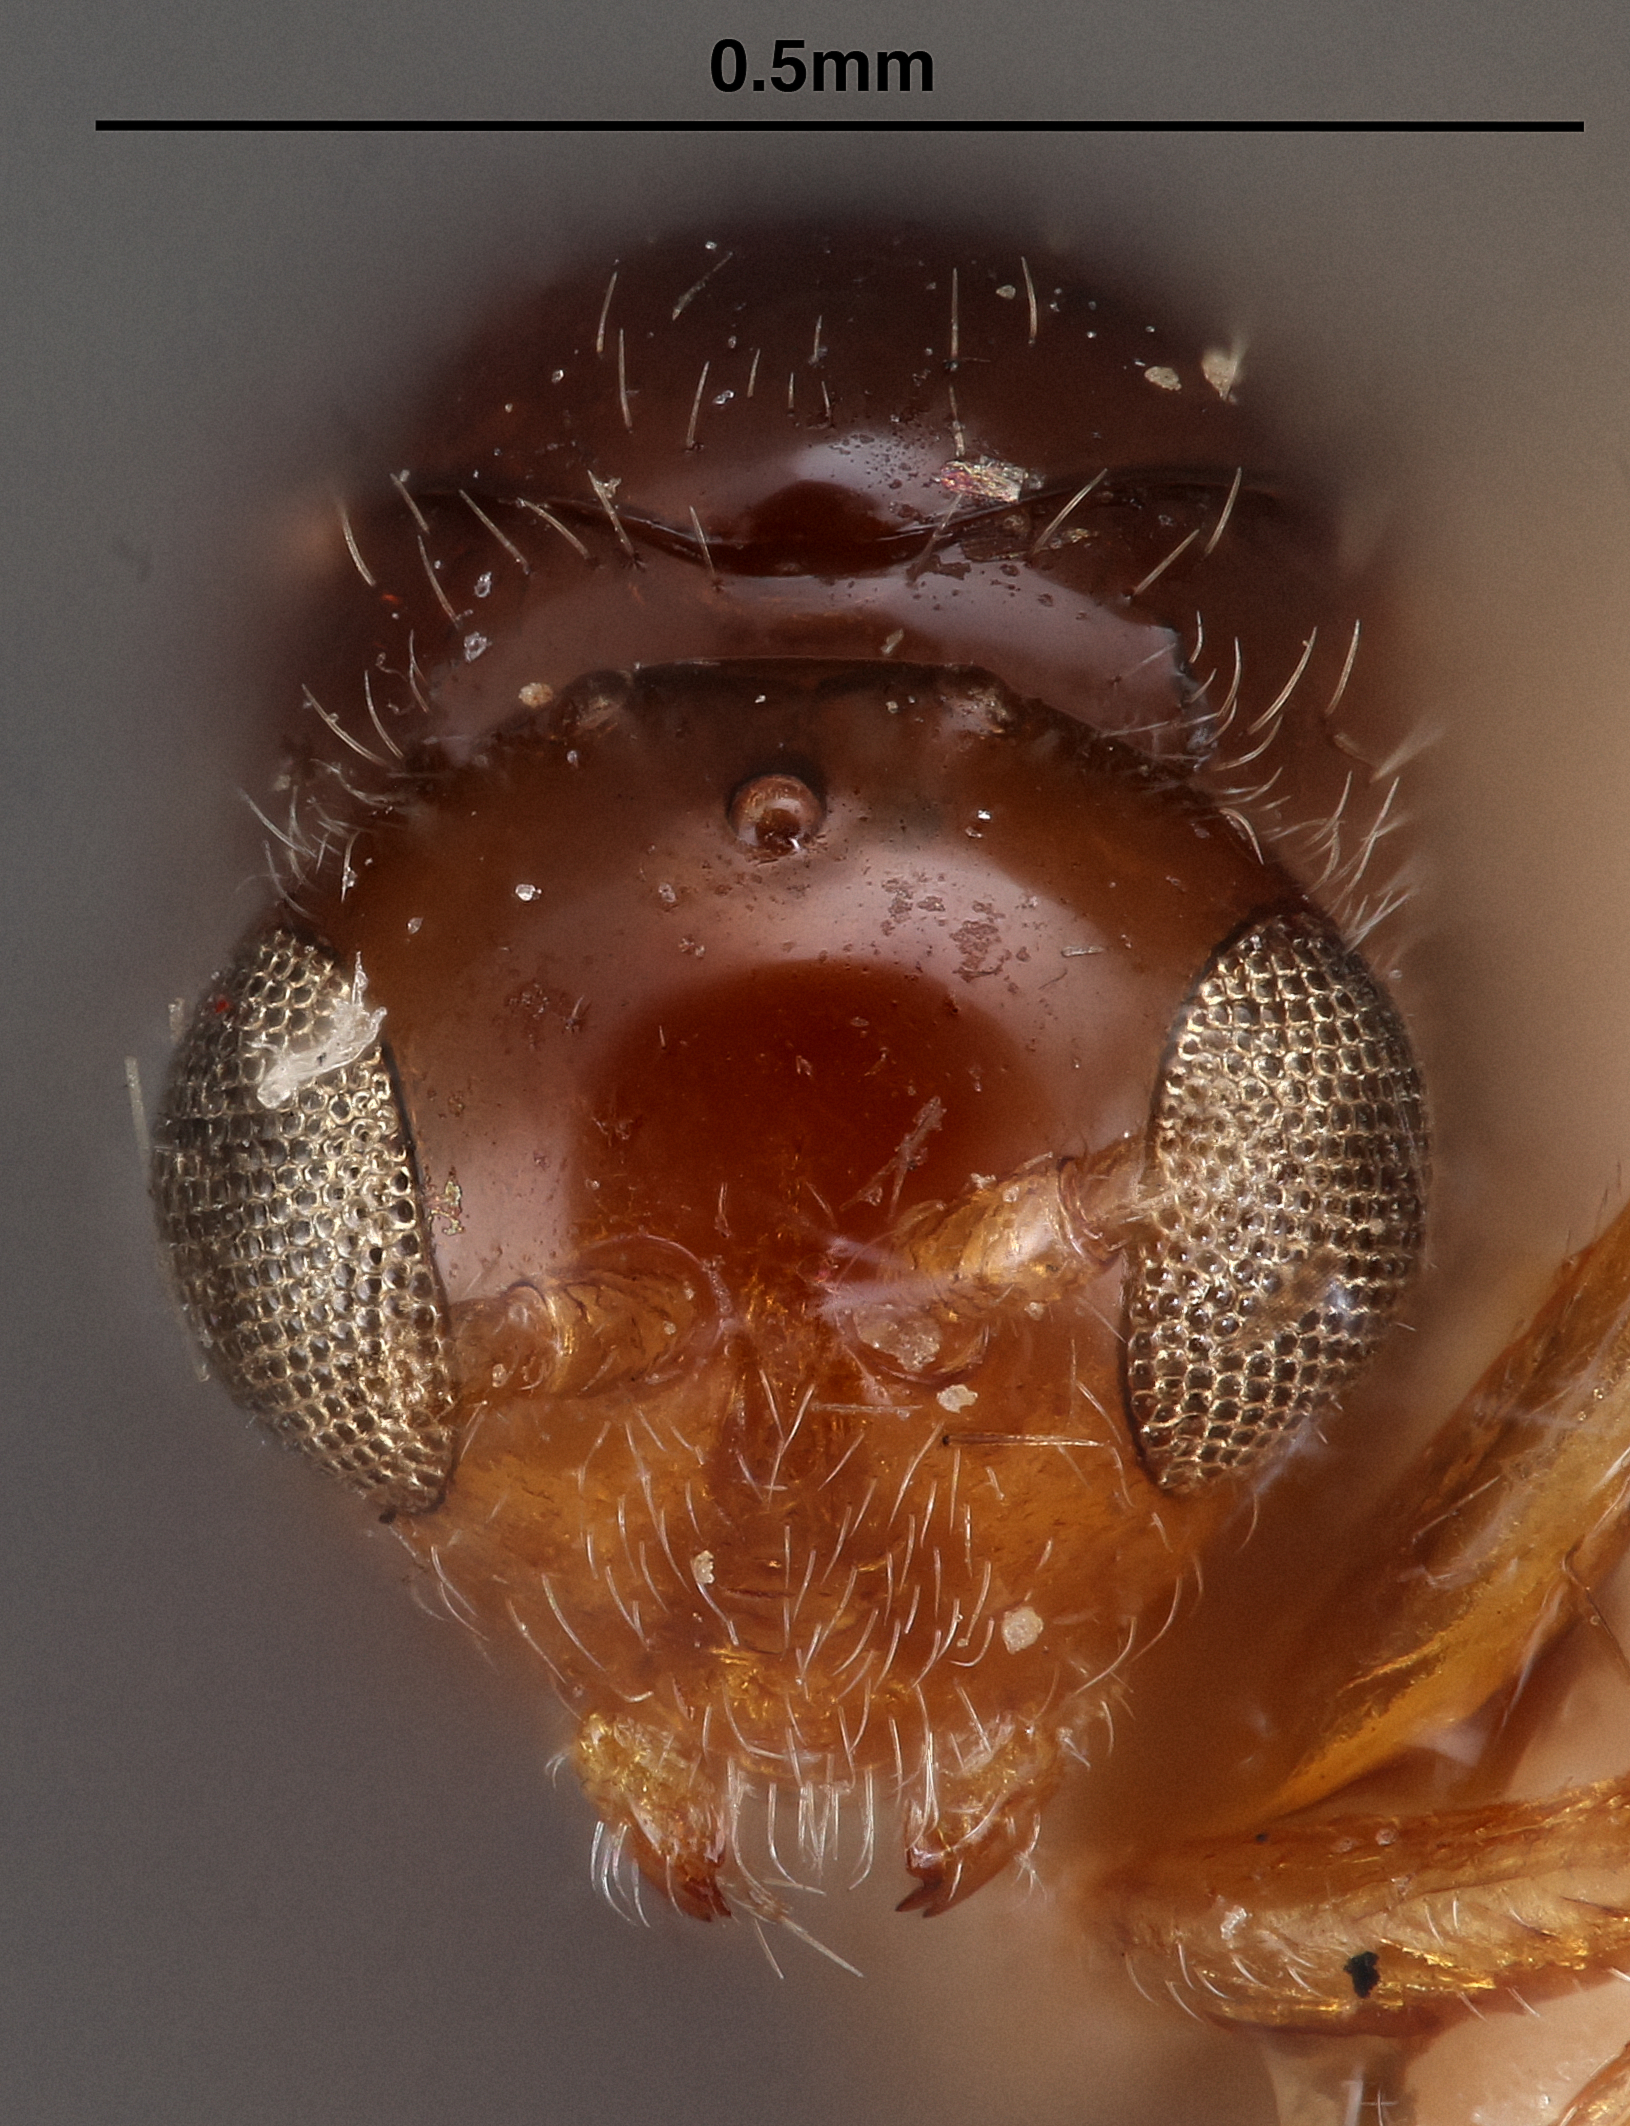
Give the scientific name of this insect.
Alloxysta gracilis
